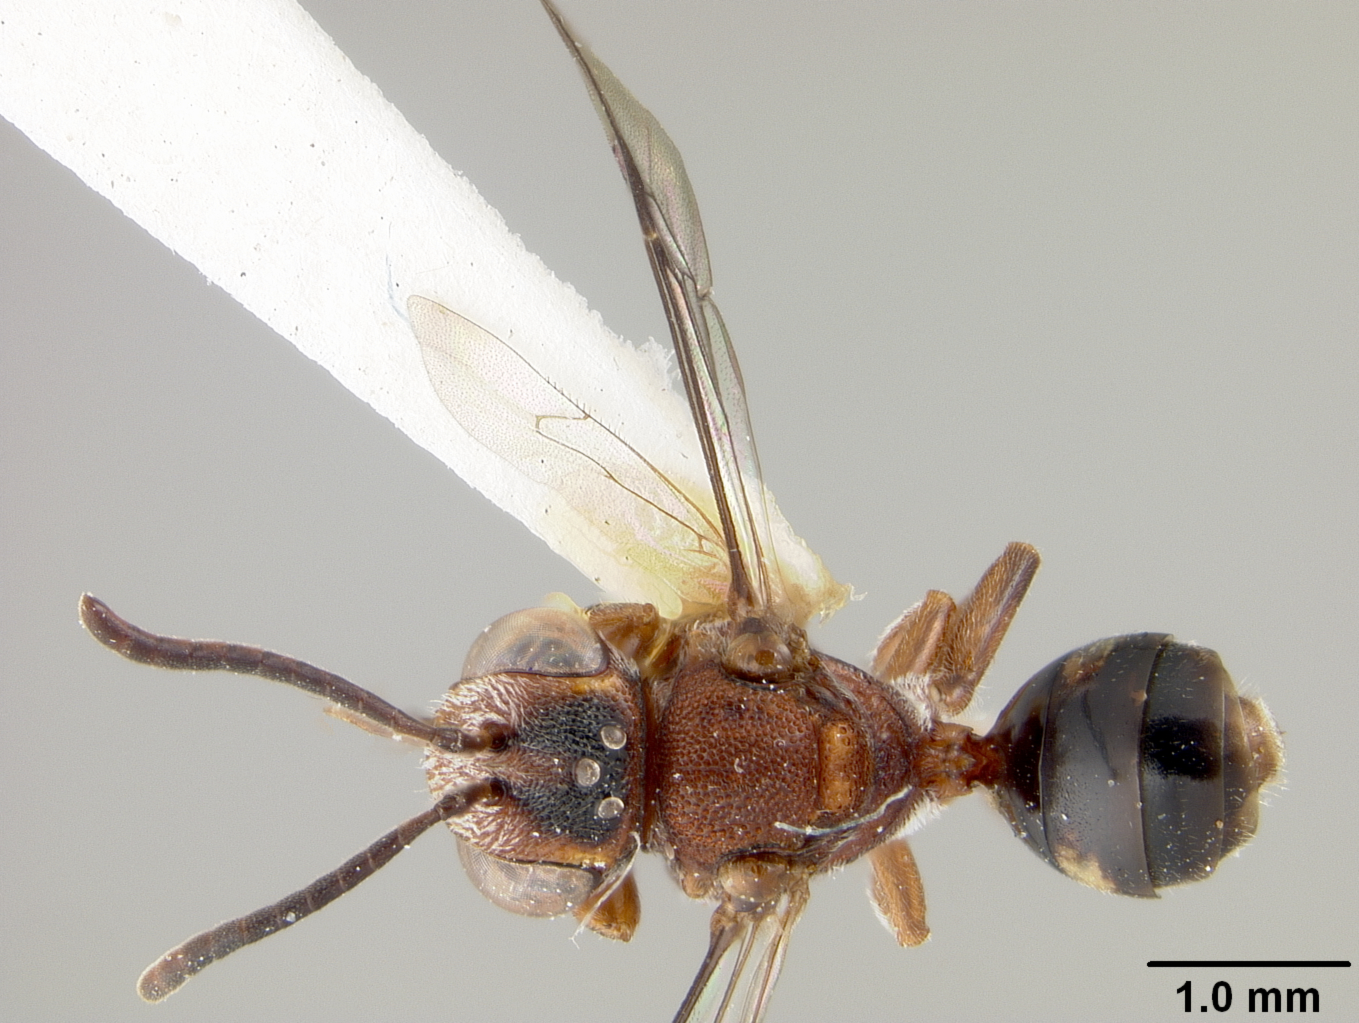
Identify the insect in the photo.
Nomada bicellularis
